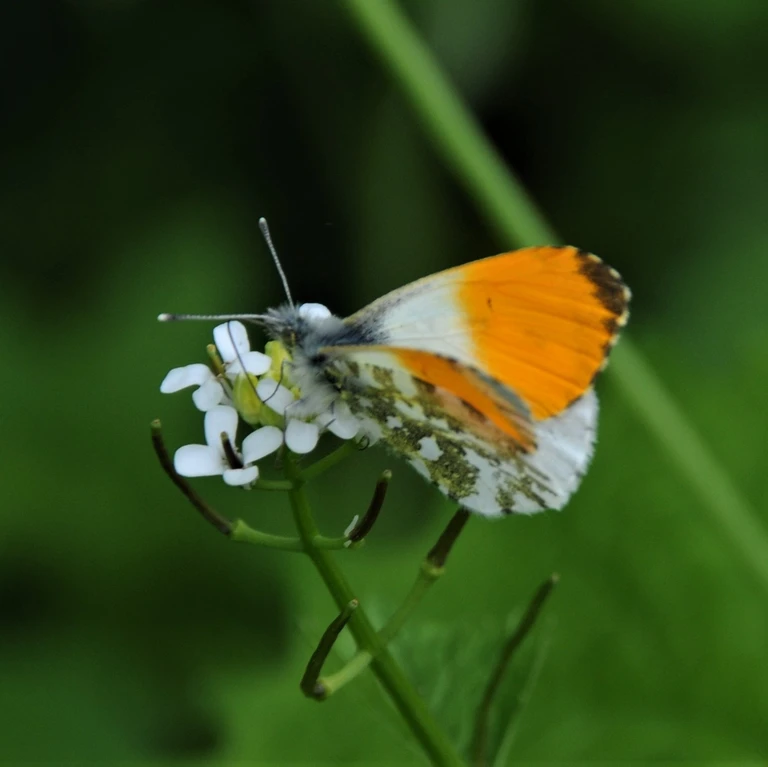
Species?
Anthocharis cardamines
